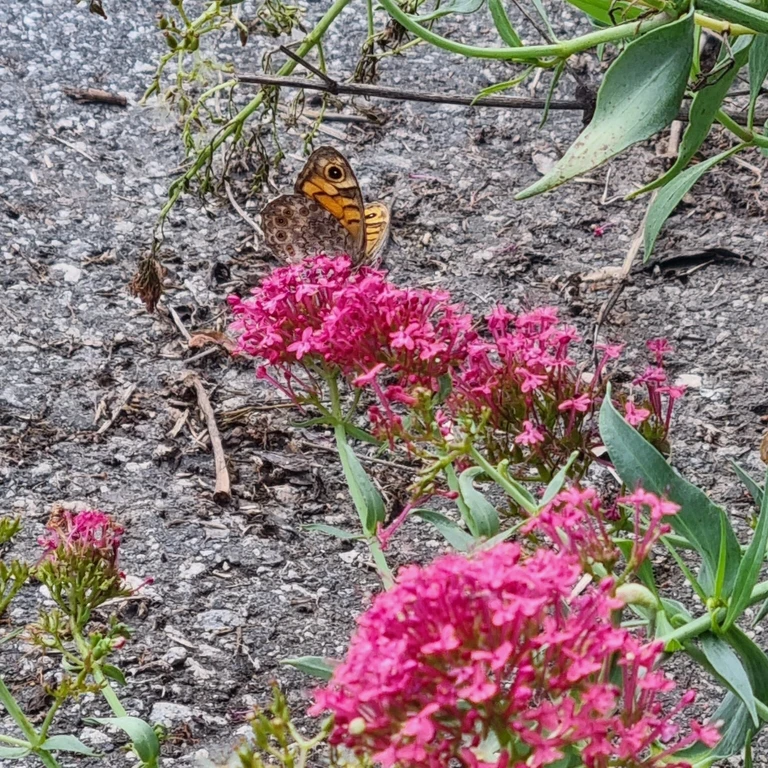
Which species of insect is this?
Lasiommata megera (also Pararge megera)
